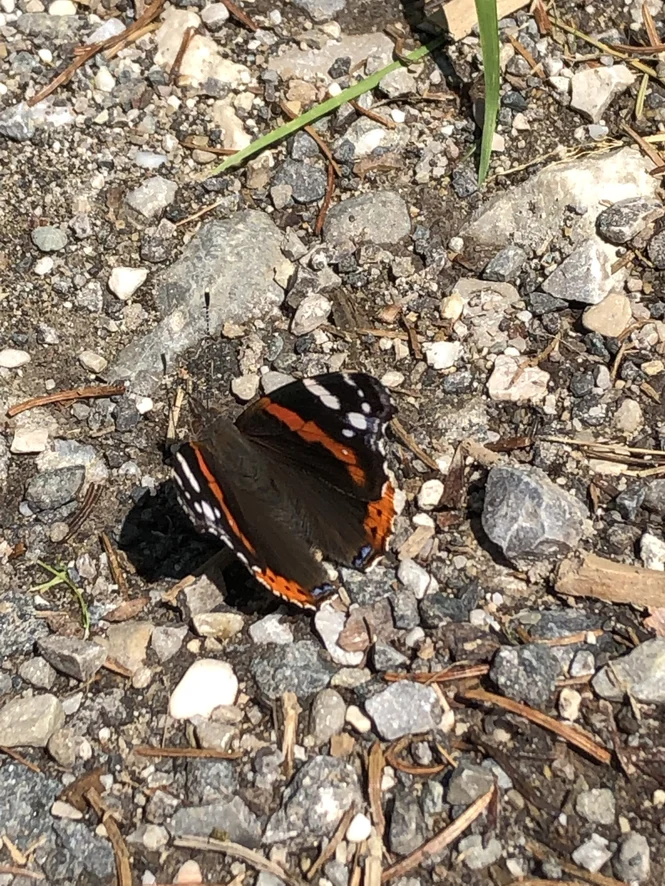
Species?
Vanessa atalanta
